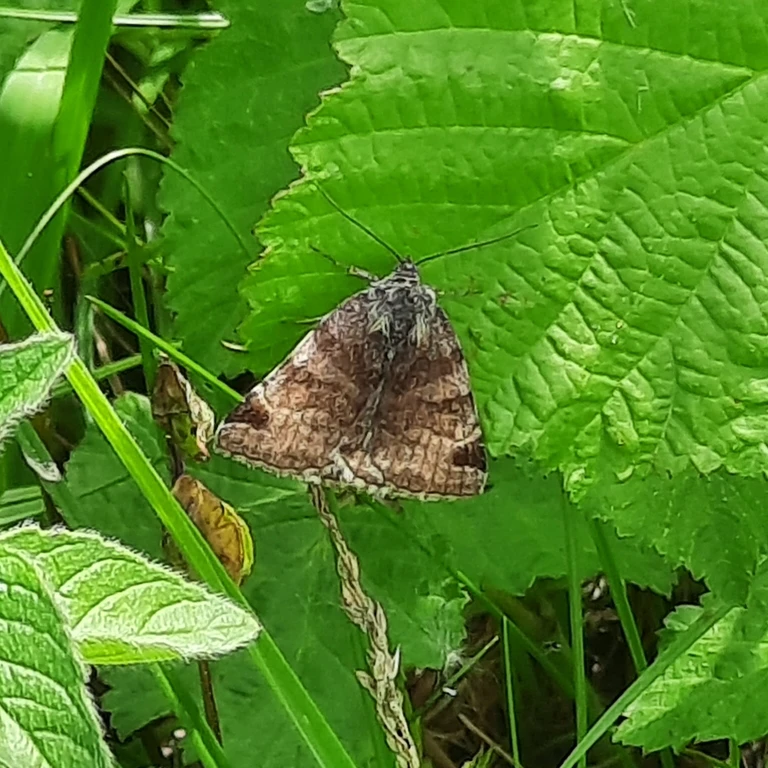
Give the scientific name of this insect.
Euclidia glyphica
